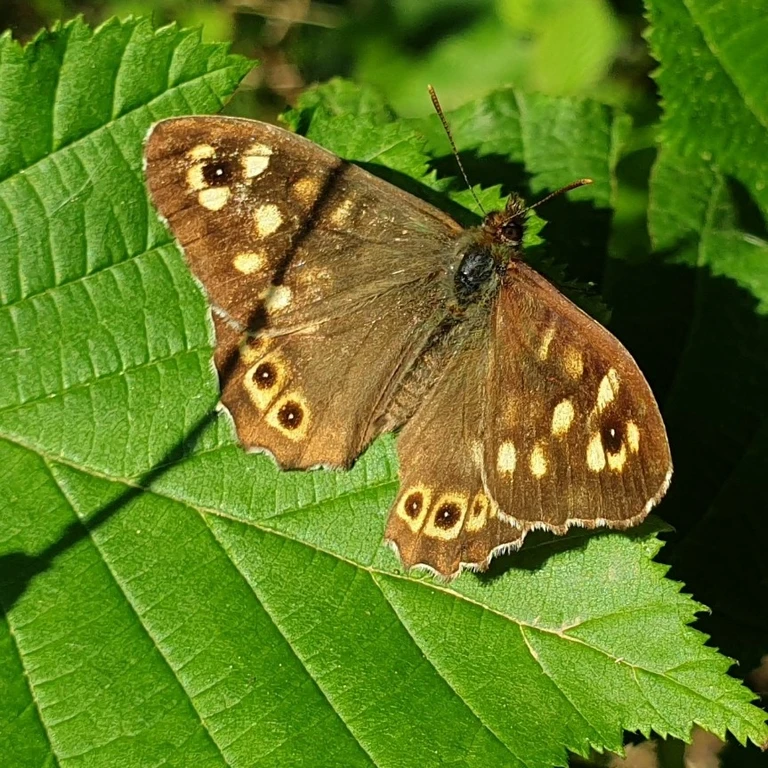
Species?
Pararge aegeria
